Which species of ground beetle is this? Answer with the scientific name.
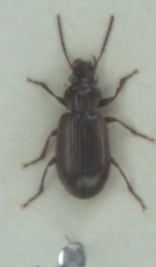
Dicheirotrichus gustavii
